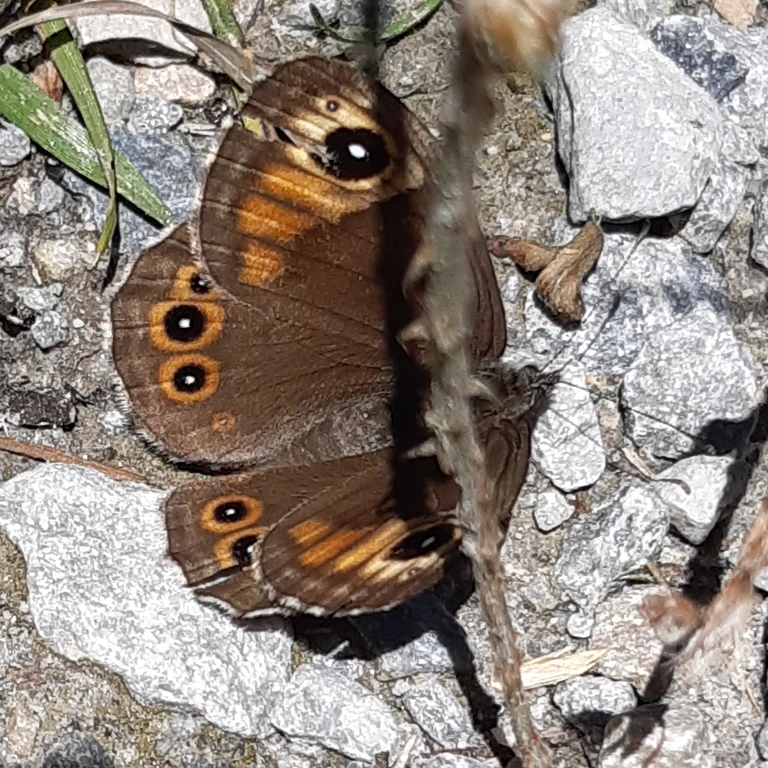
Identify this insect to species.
Lasiommata maera (also Pararge maera)
